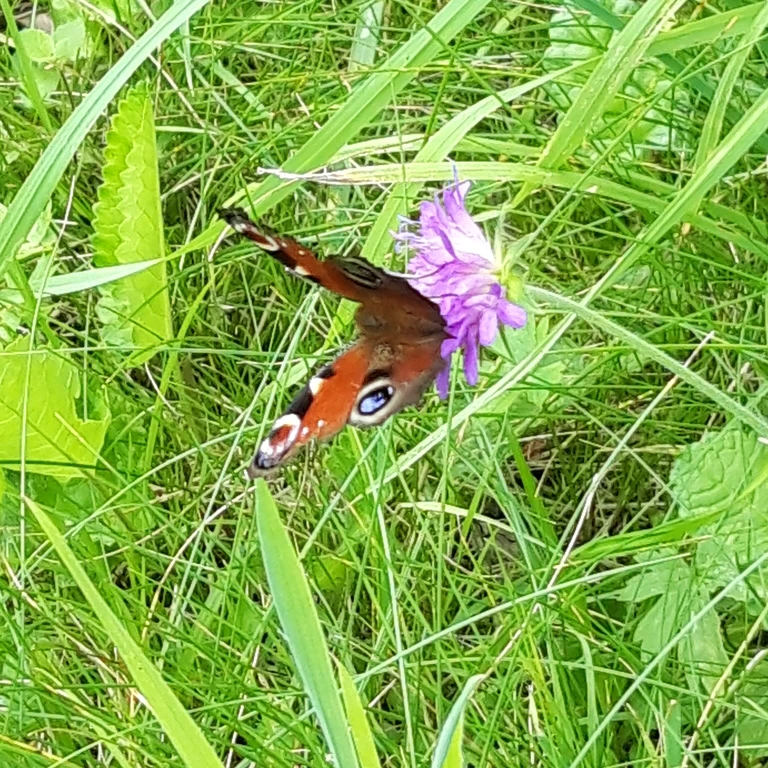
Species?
Aglais io
